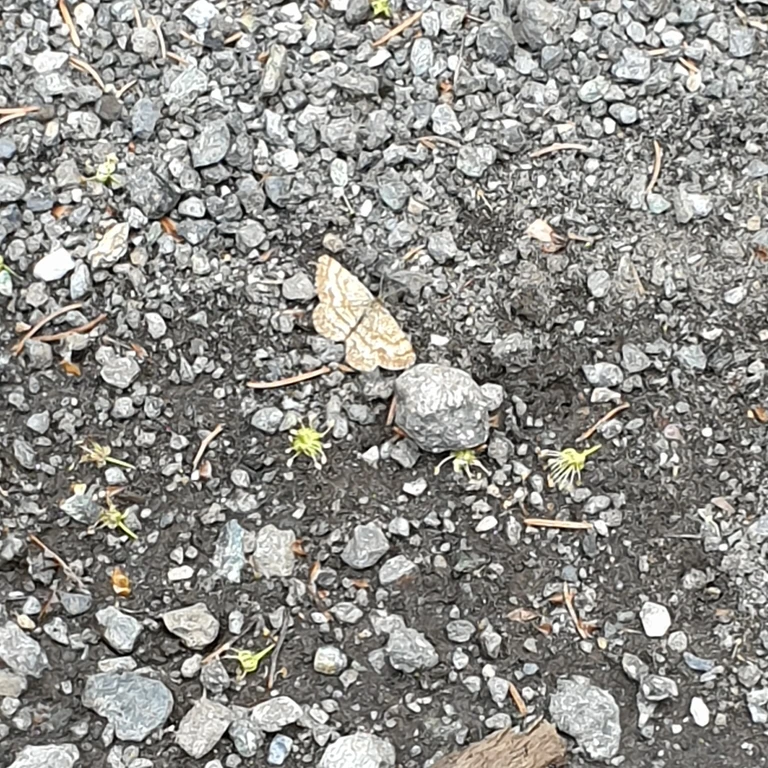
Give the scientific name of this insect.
Ematurga atomaria
